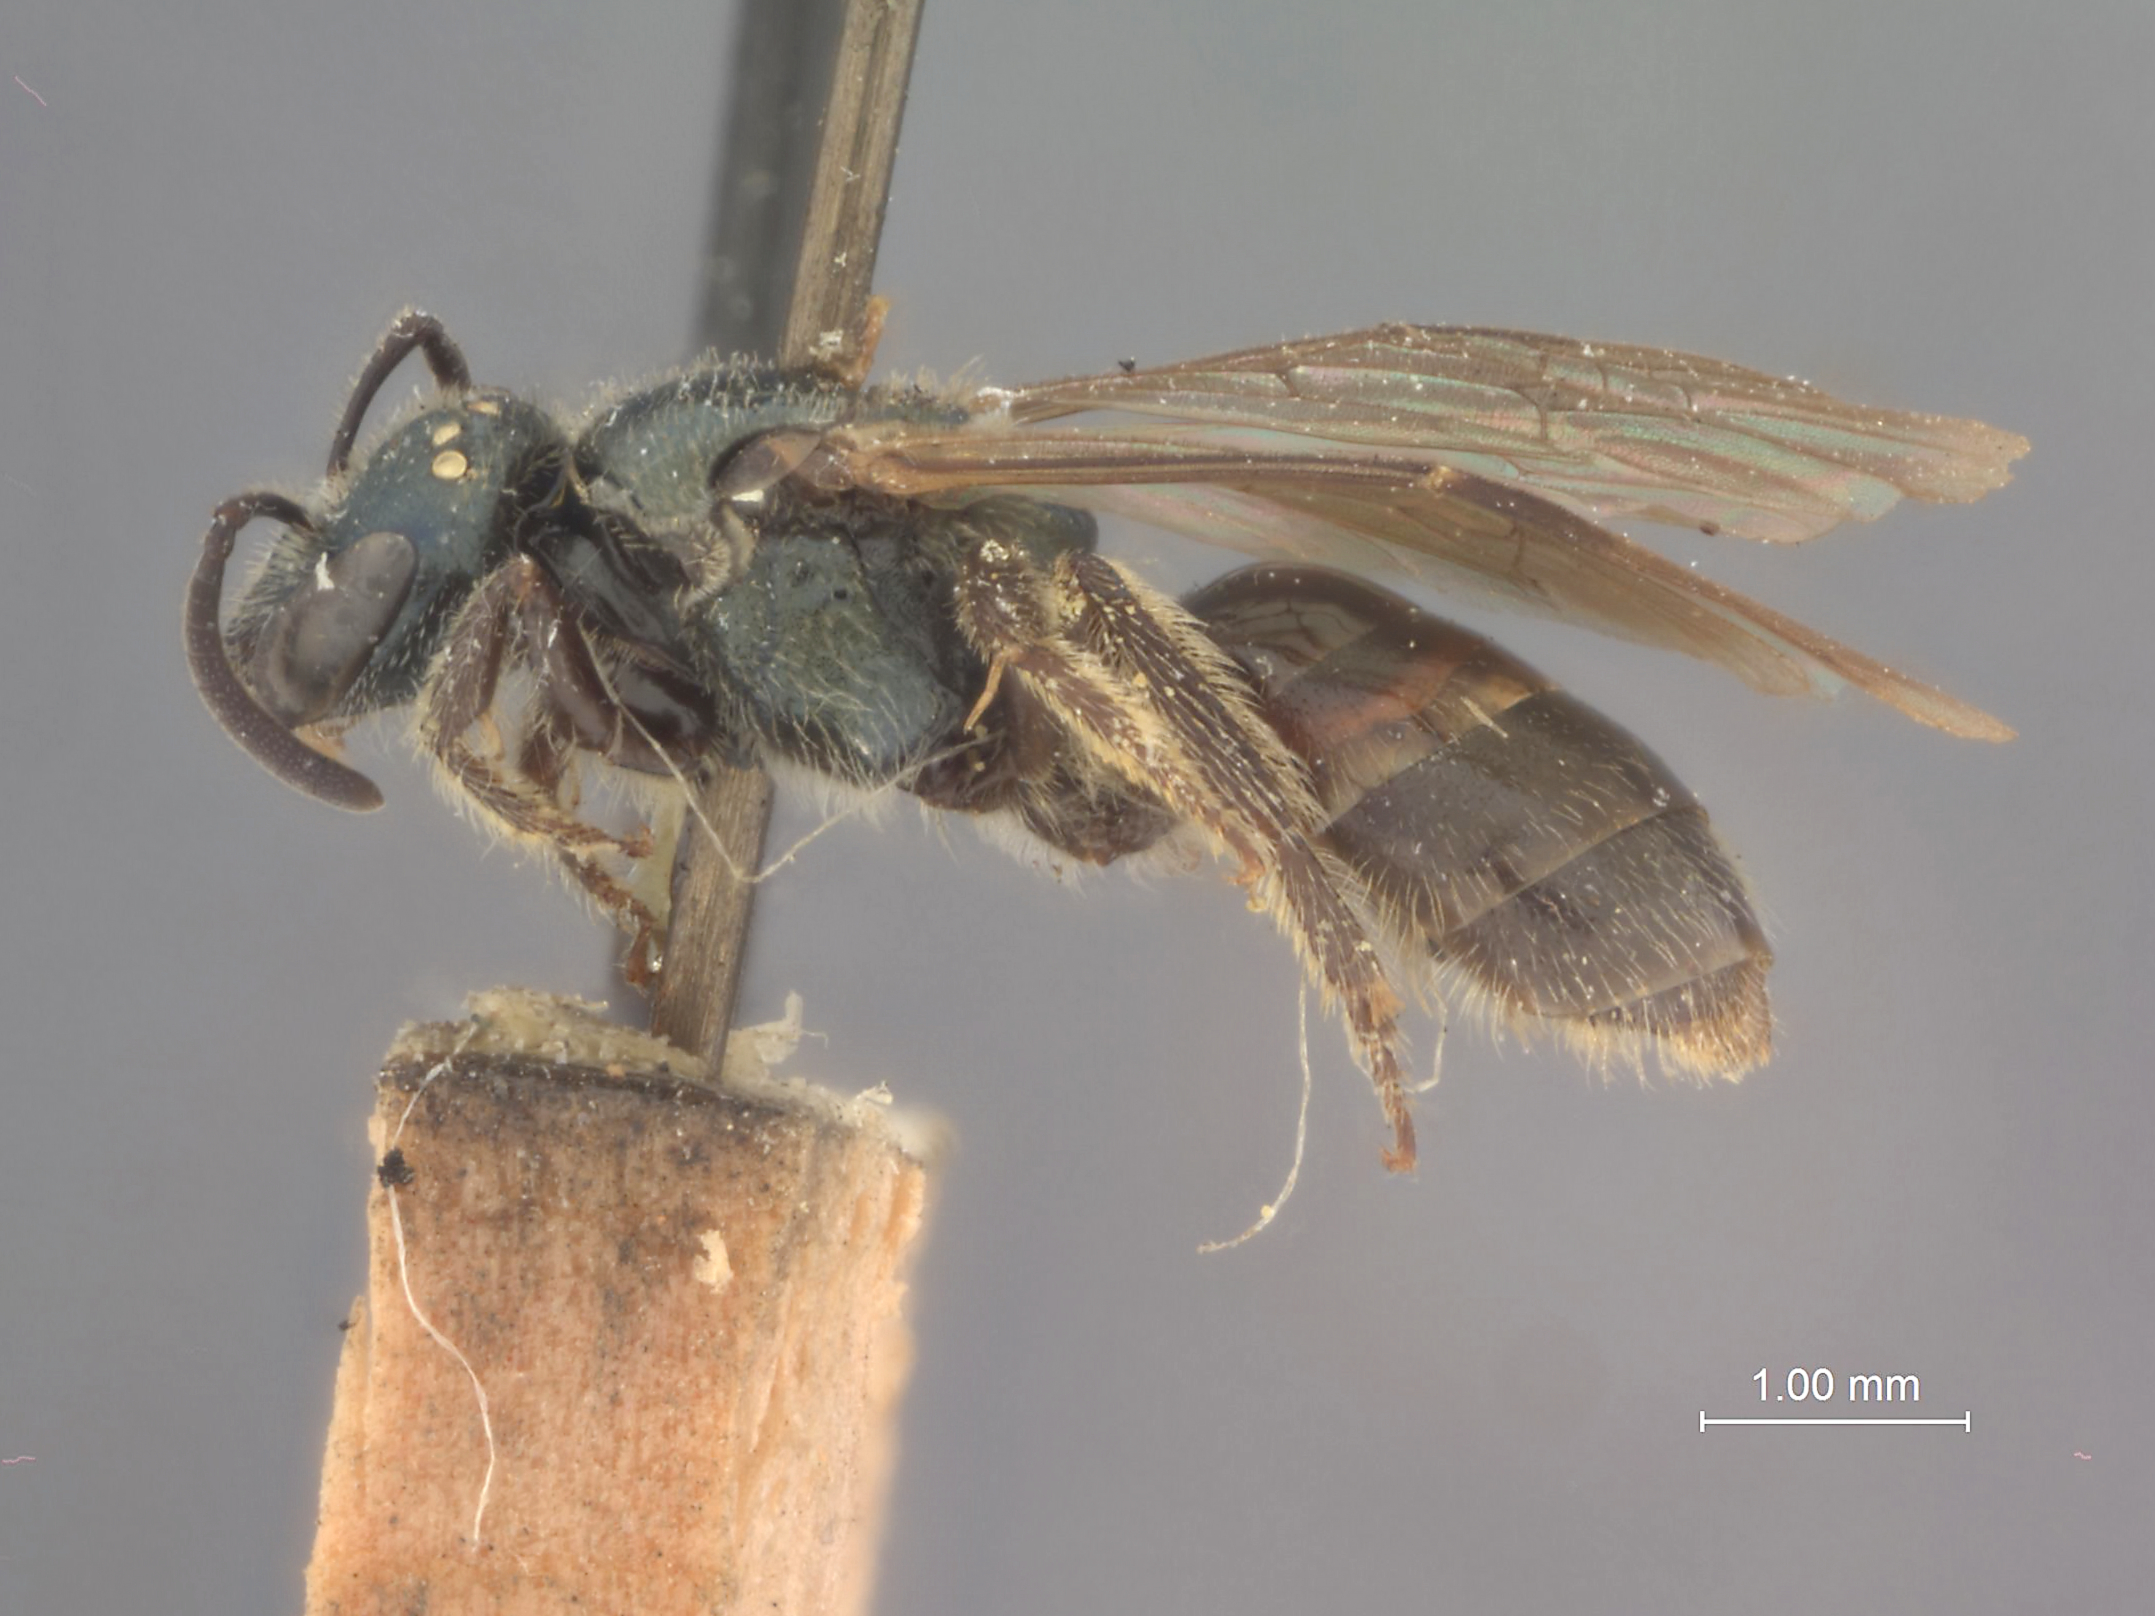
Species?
Halictus abanci
